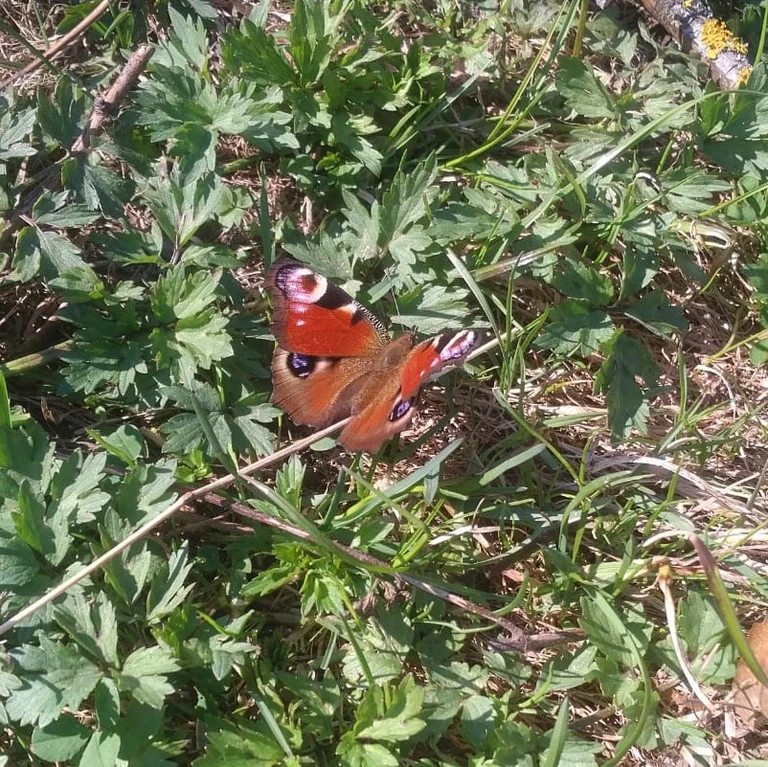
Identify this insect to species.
Aglais io
